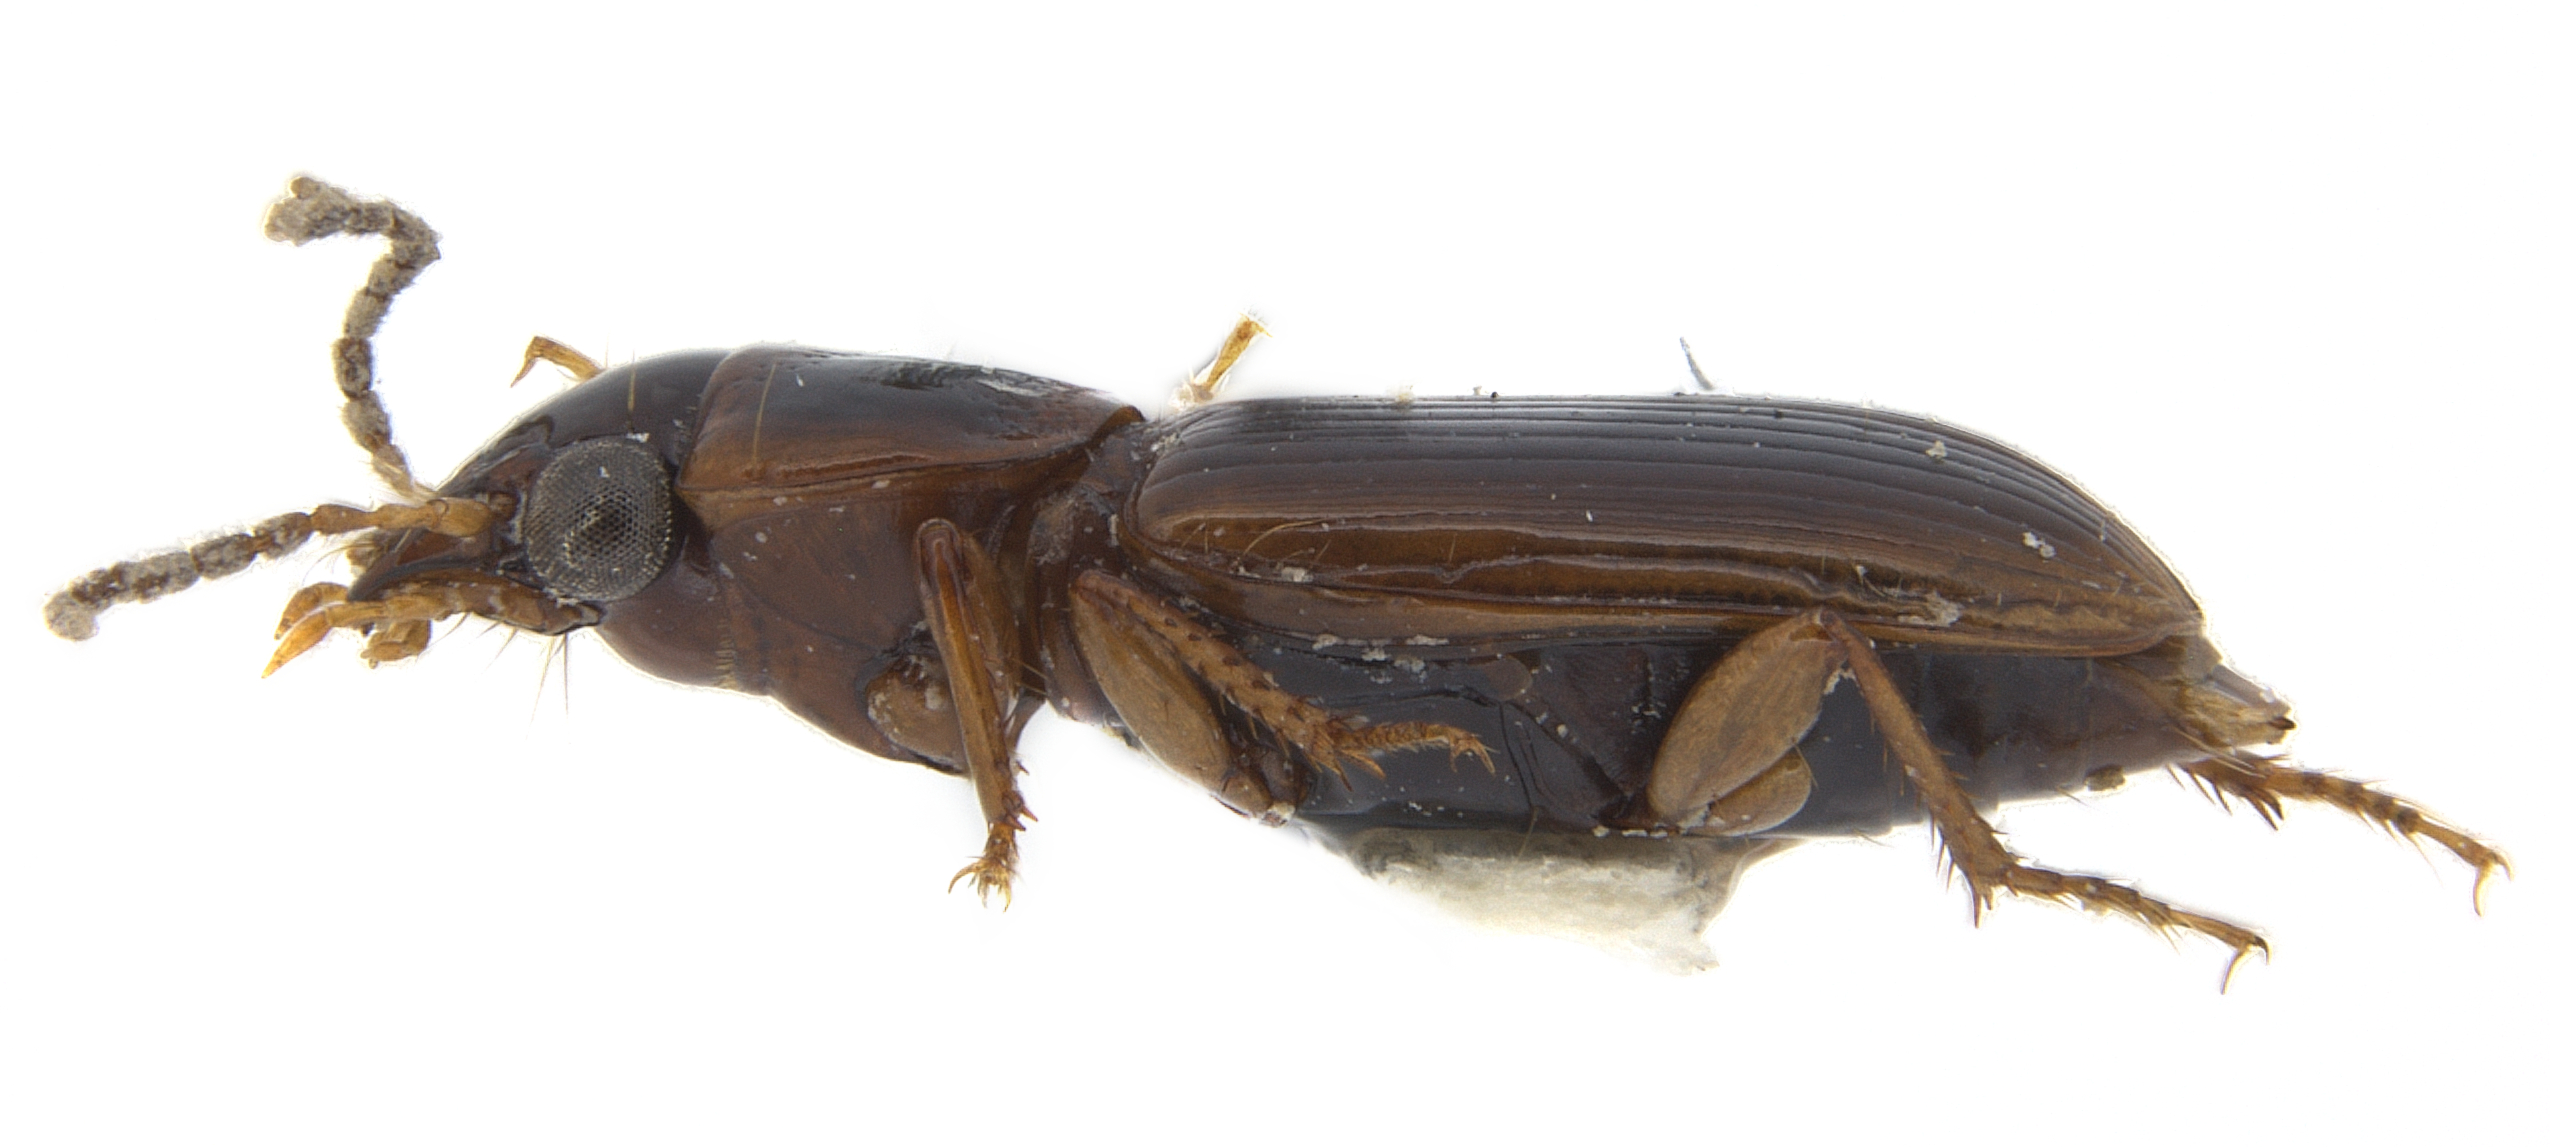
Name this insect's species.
Acupalpus pauperculus
